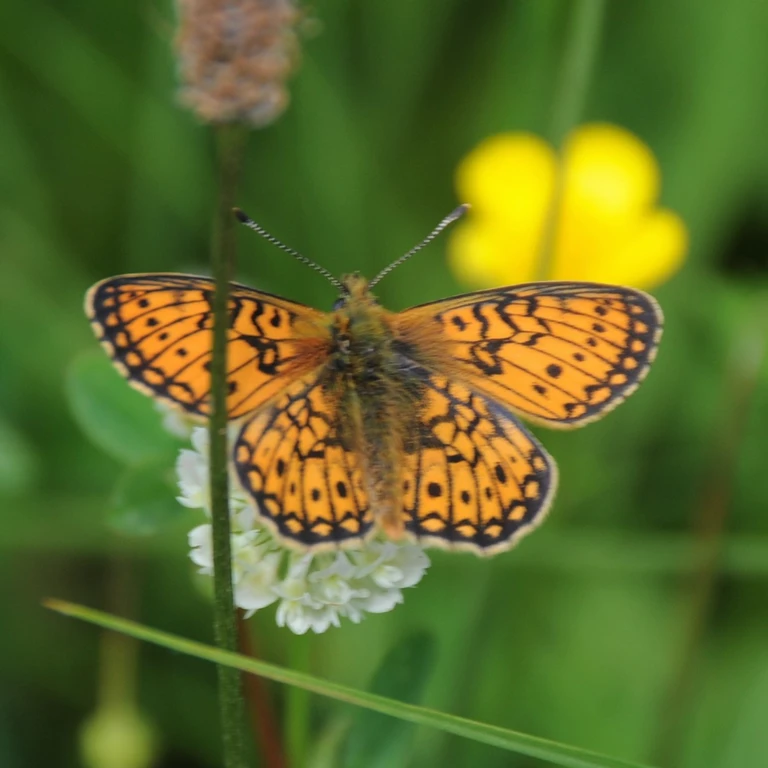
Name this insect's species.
Boloria eunomia
